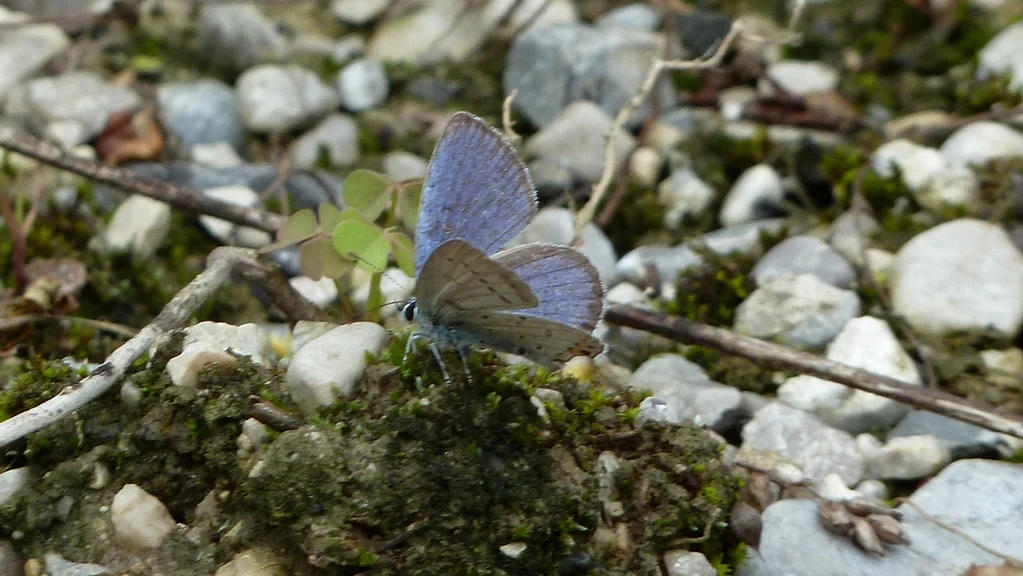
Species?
Cupido argiades (also Elkalyce argiades)
